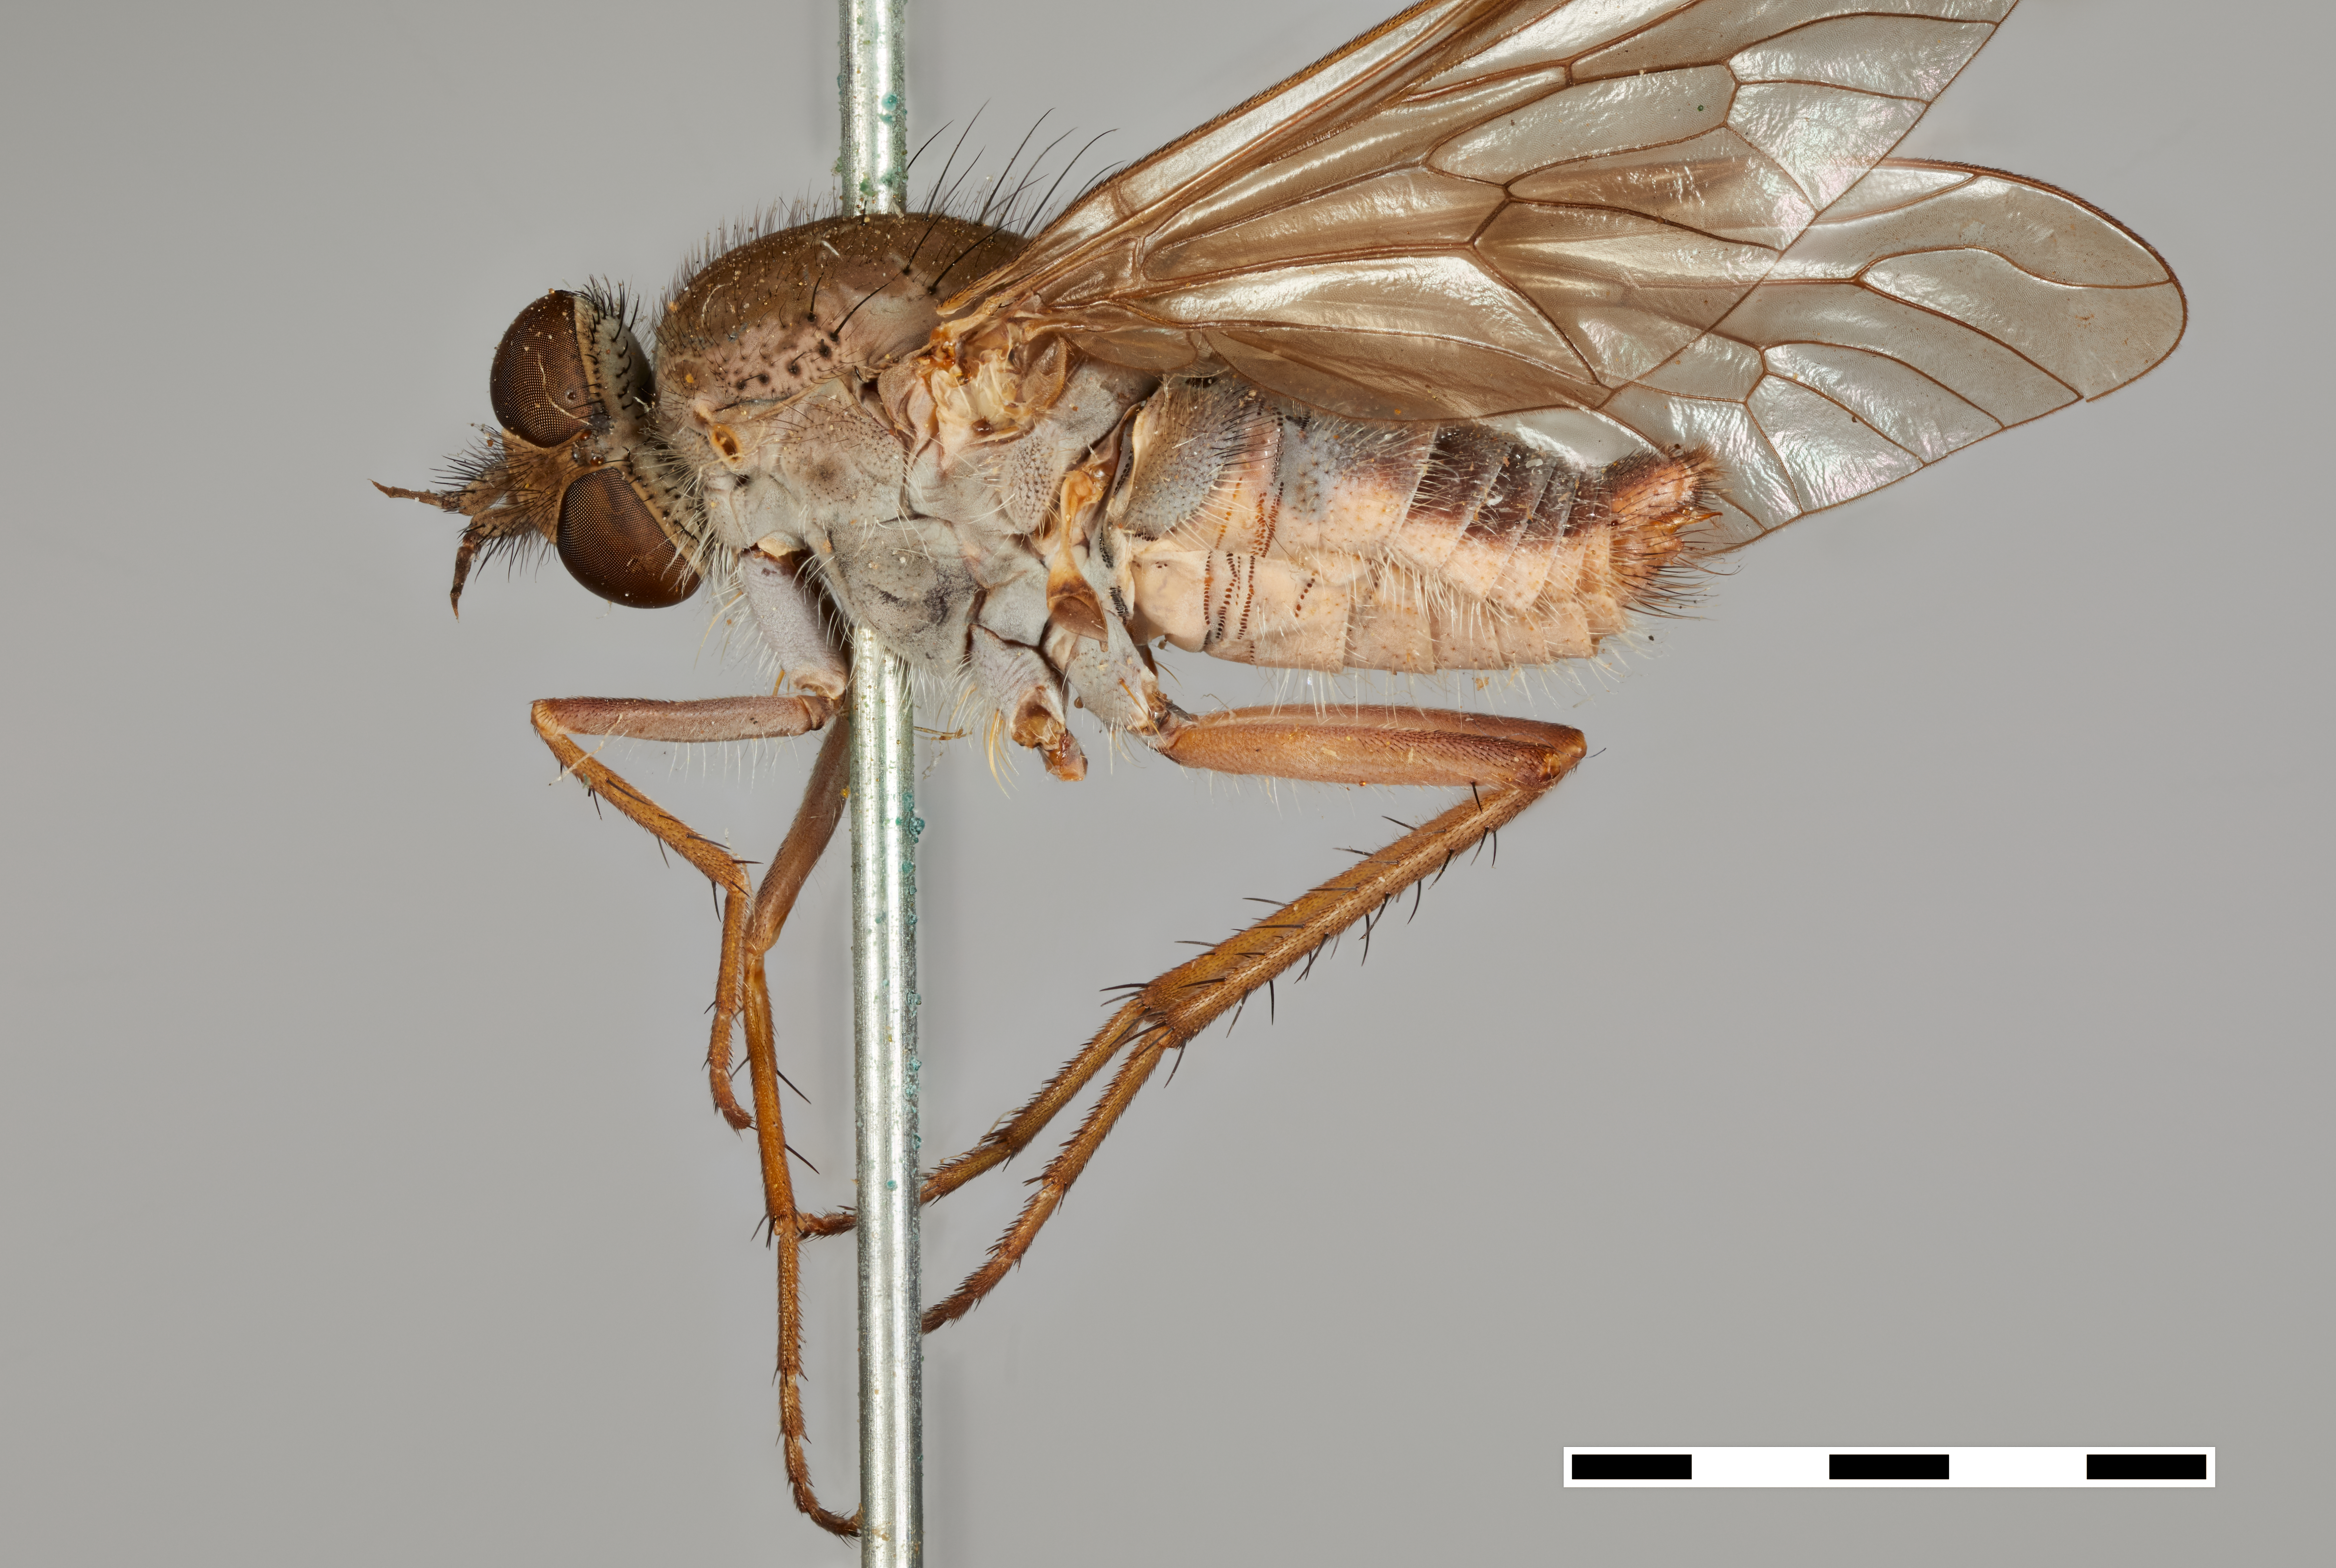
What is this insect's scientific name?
Dialineura pallidiventris
